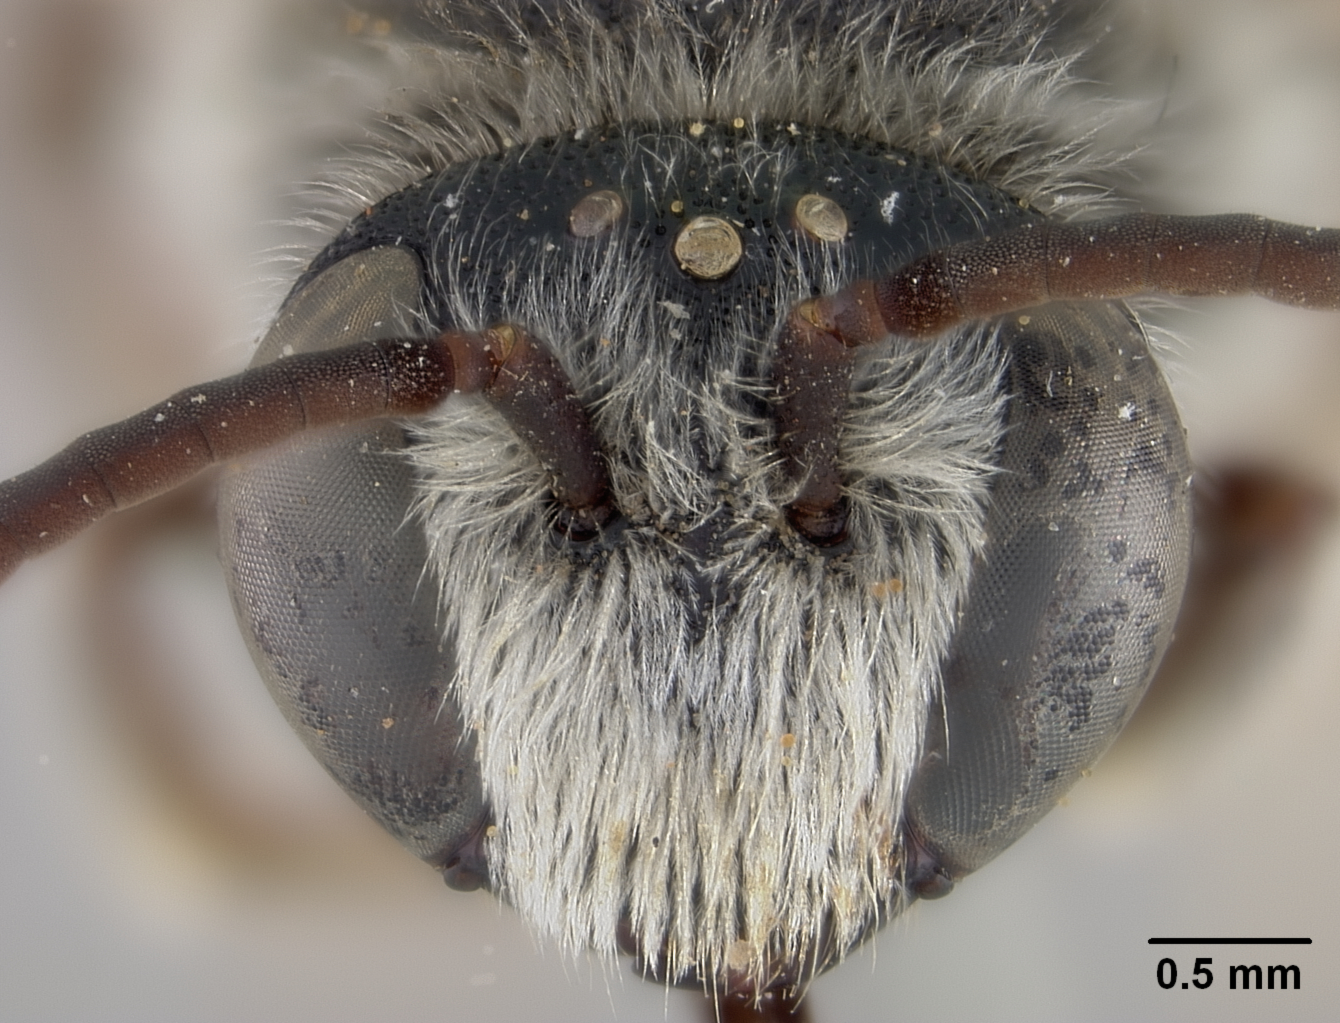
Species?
Nomia universitatis
